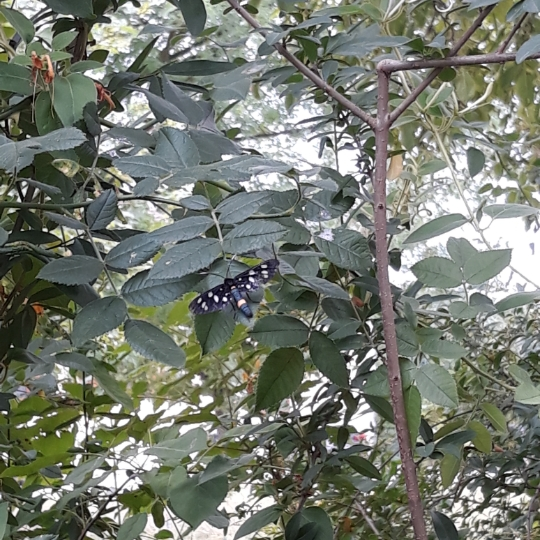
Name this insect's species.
Amata phegea
